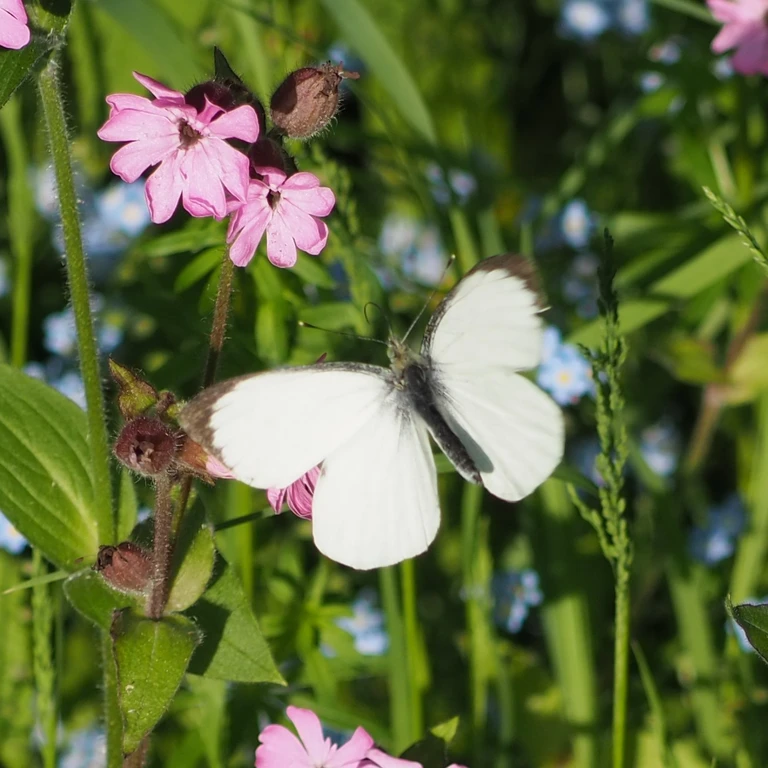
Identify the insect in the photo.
Pieris brassicae
